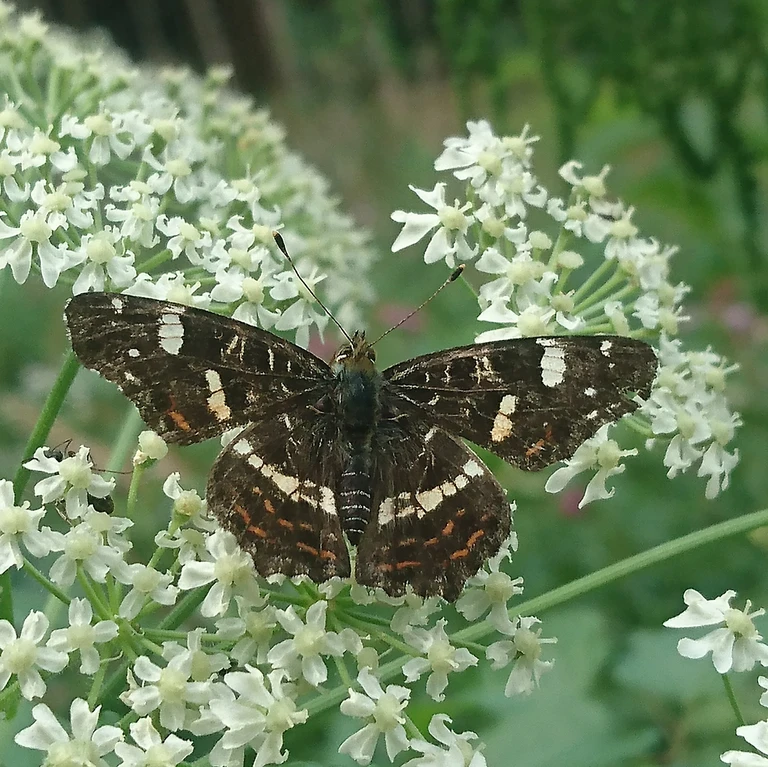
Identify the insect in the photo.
Araschnia levana
